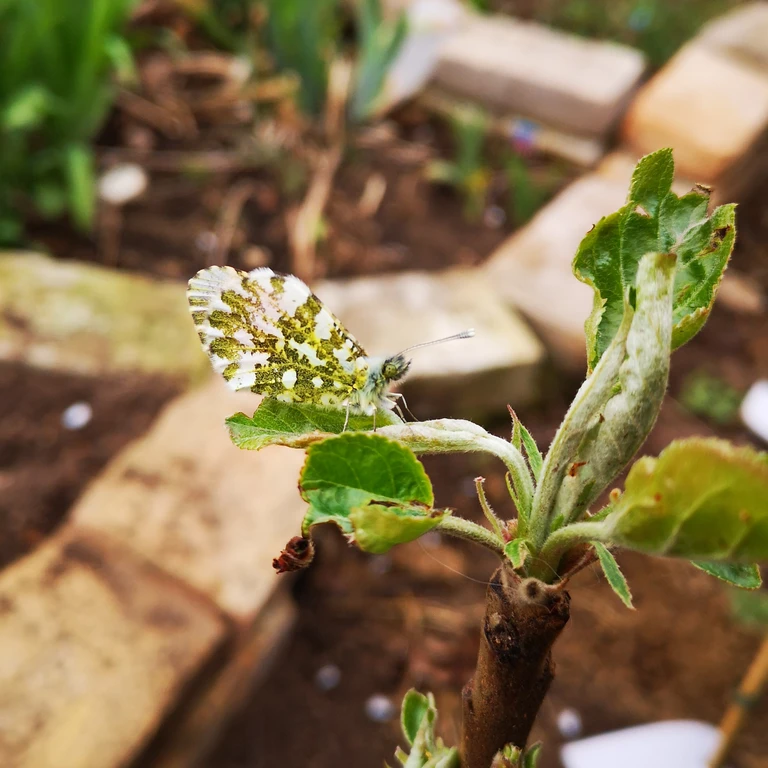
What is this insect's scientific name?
Anthocharis cardamines
